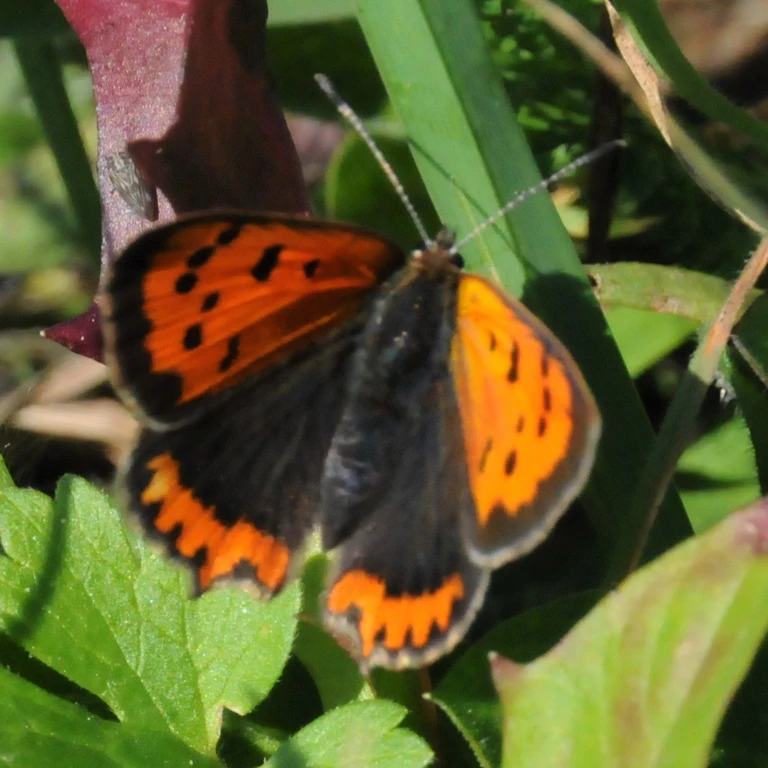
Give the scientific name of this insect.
Lycaena phlaeas
